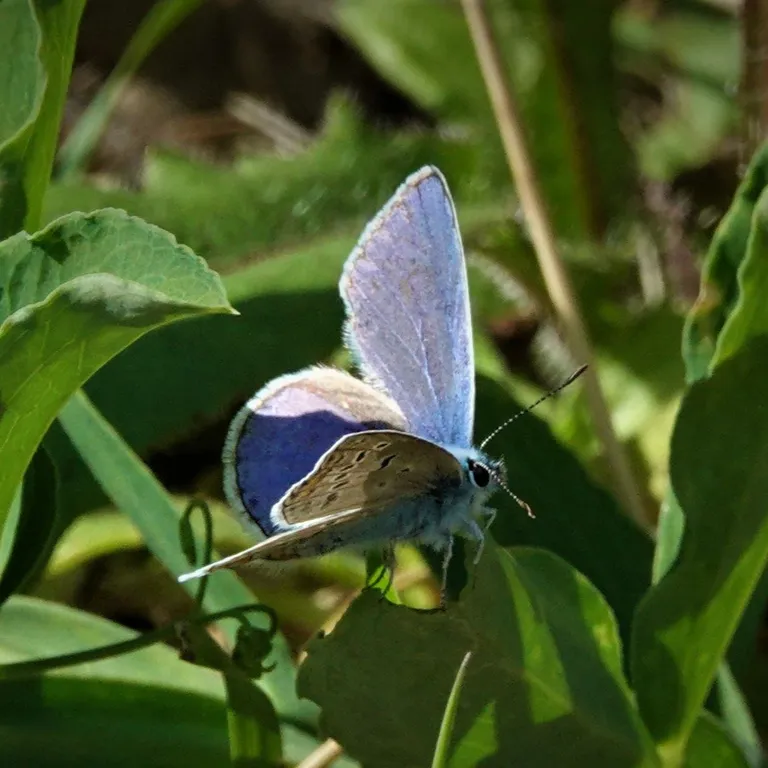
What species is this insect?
Polyommatus icarus
